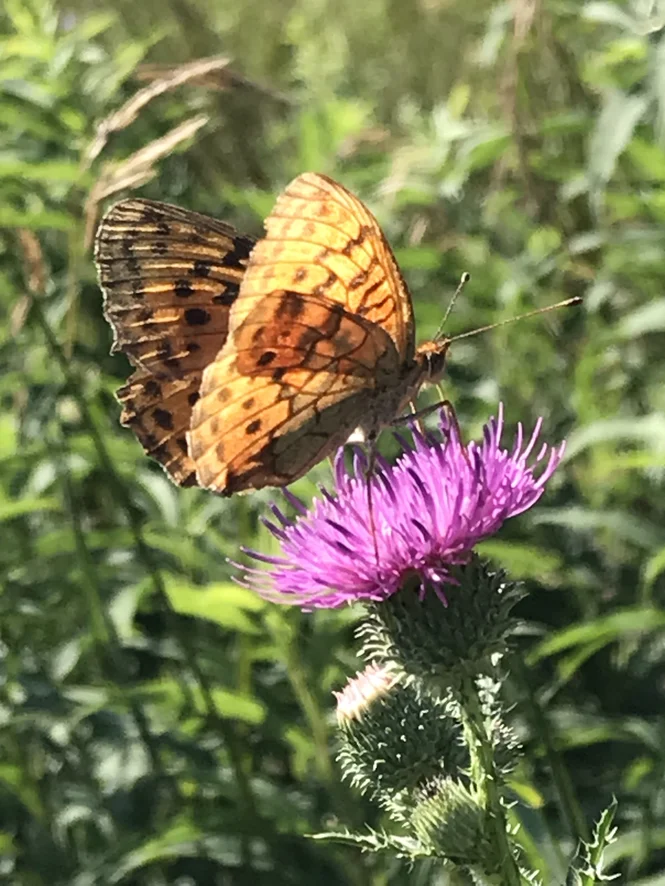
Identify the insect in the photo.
Brenthis daphne
